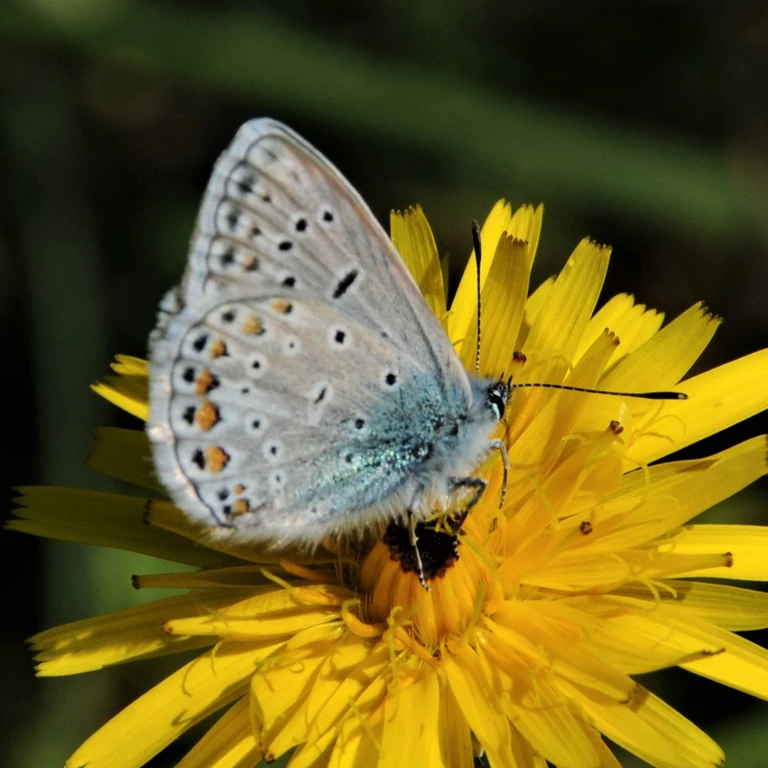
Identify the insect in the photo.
Polyommatus icarus
